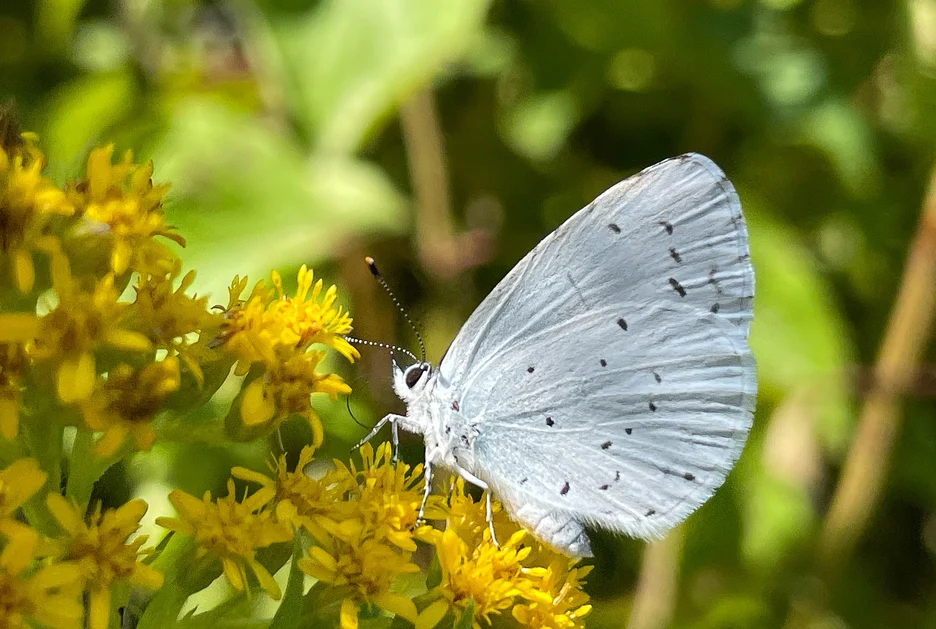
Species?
Celastrina argiolus
